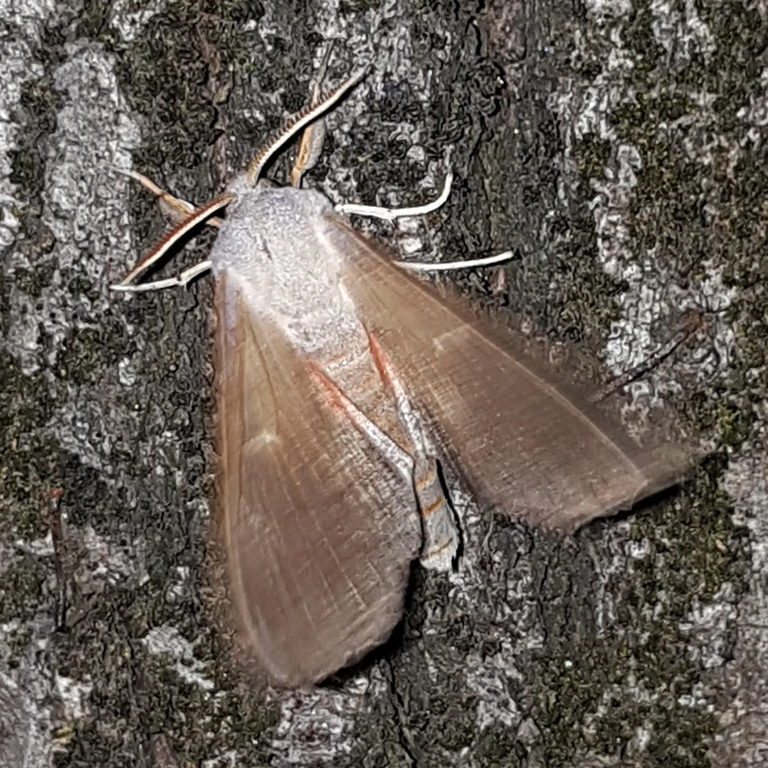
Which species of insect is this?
Laothoe populi
